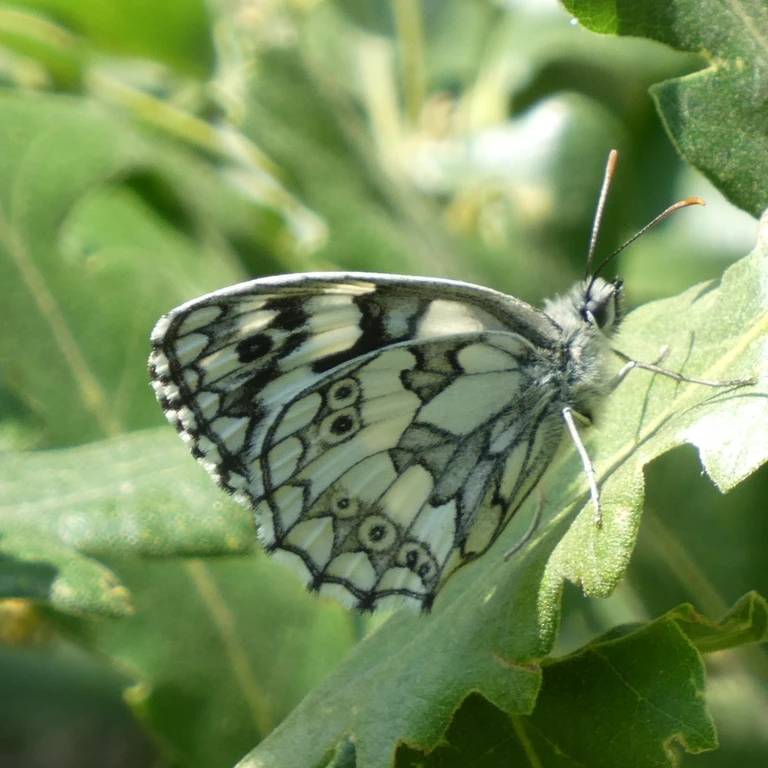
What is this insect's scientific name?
Melanargia galathea
